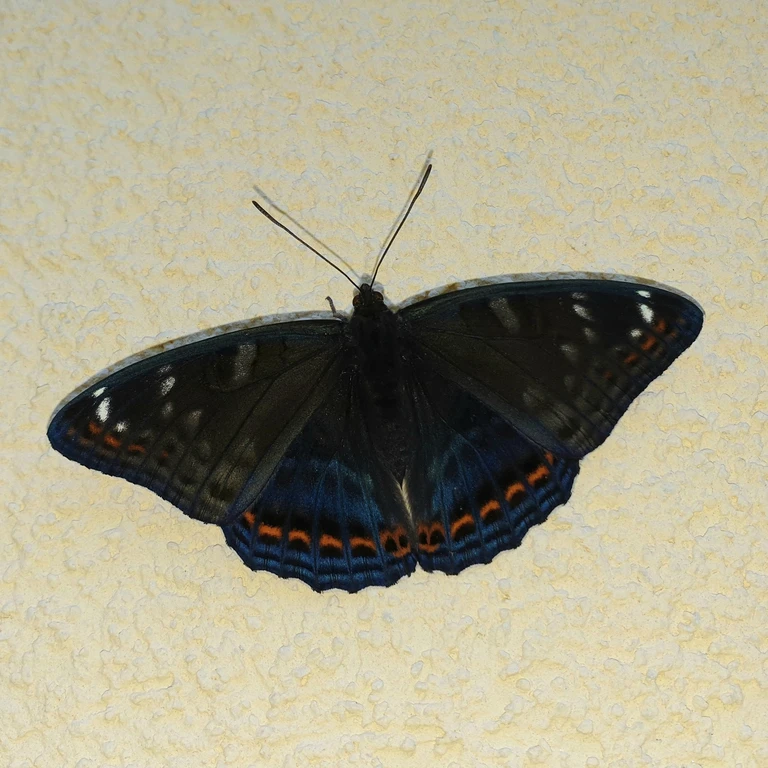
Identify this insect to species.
Limenitis populi
